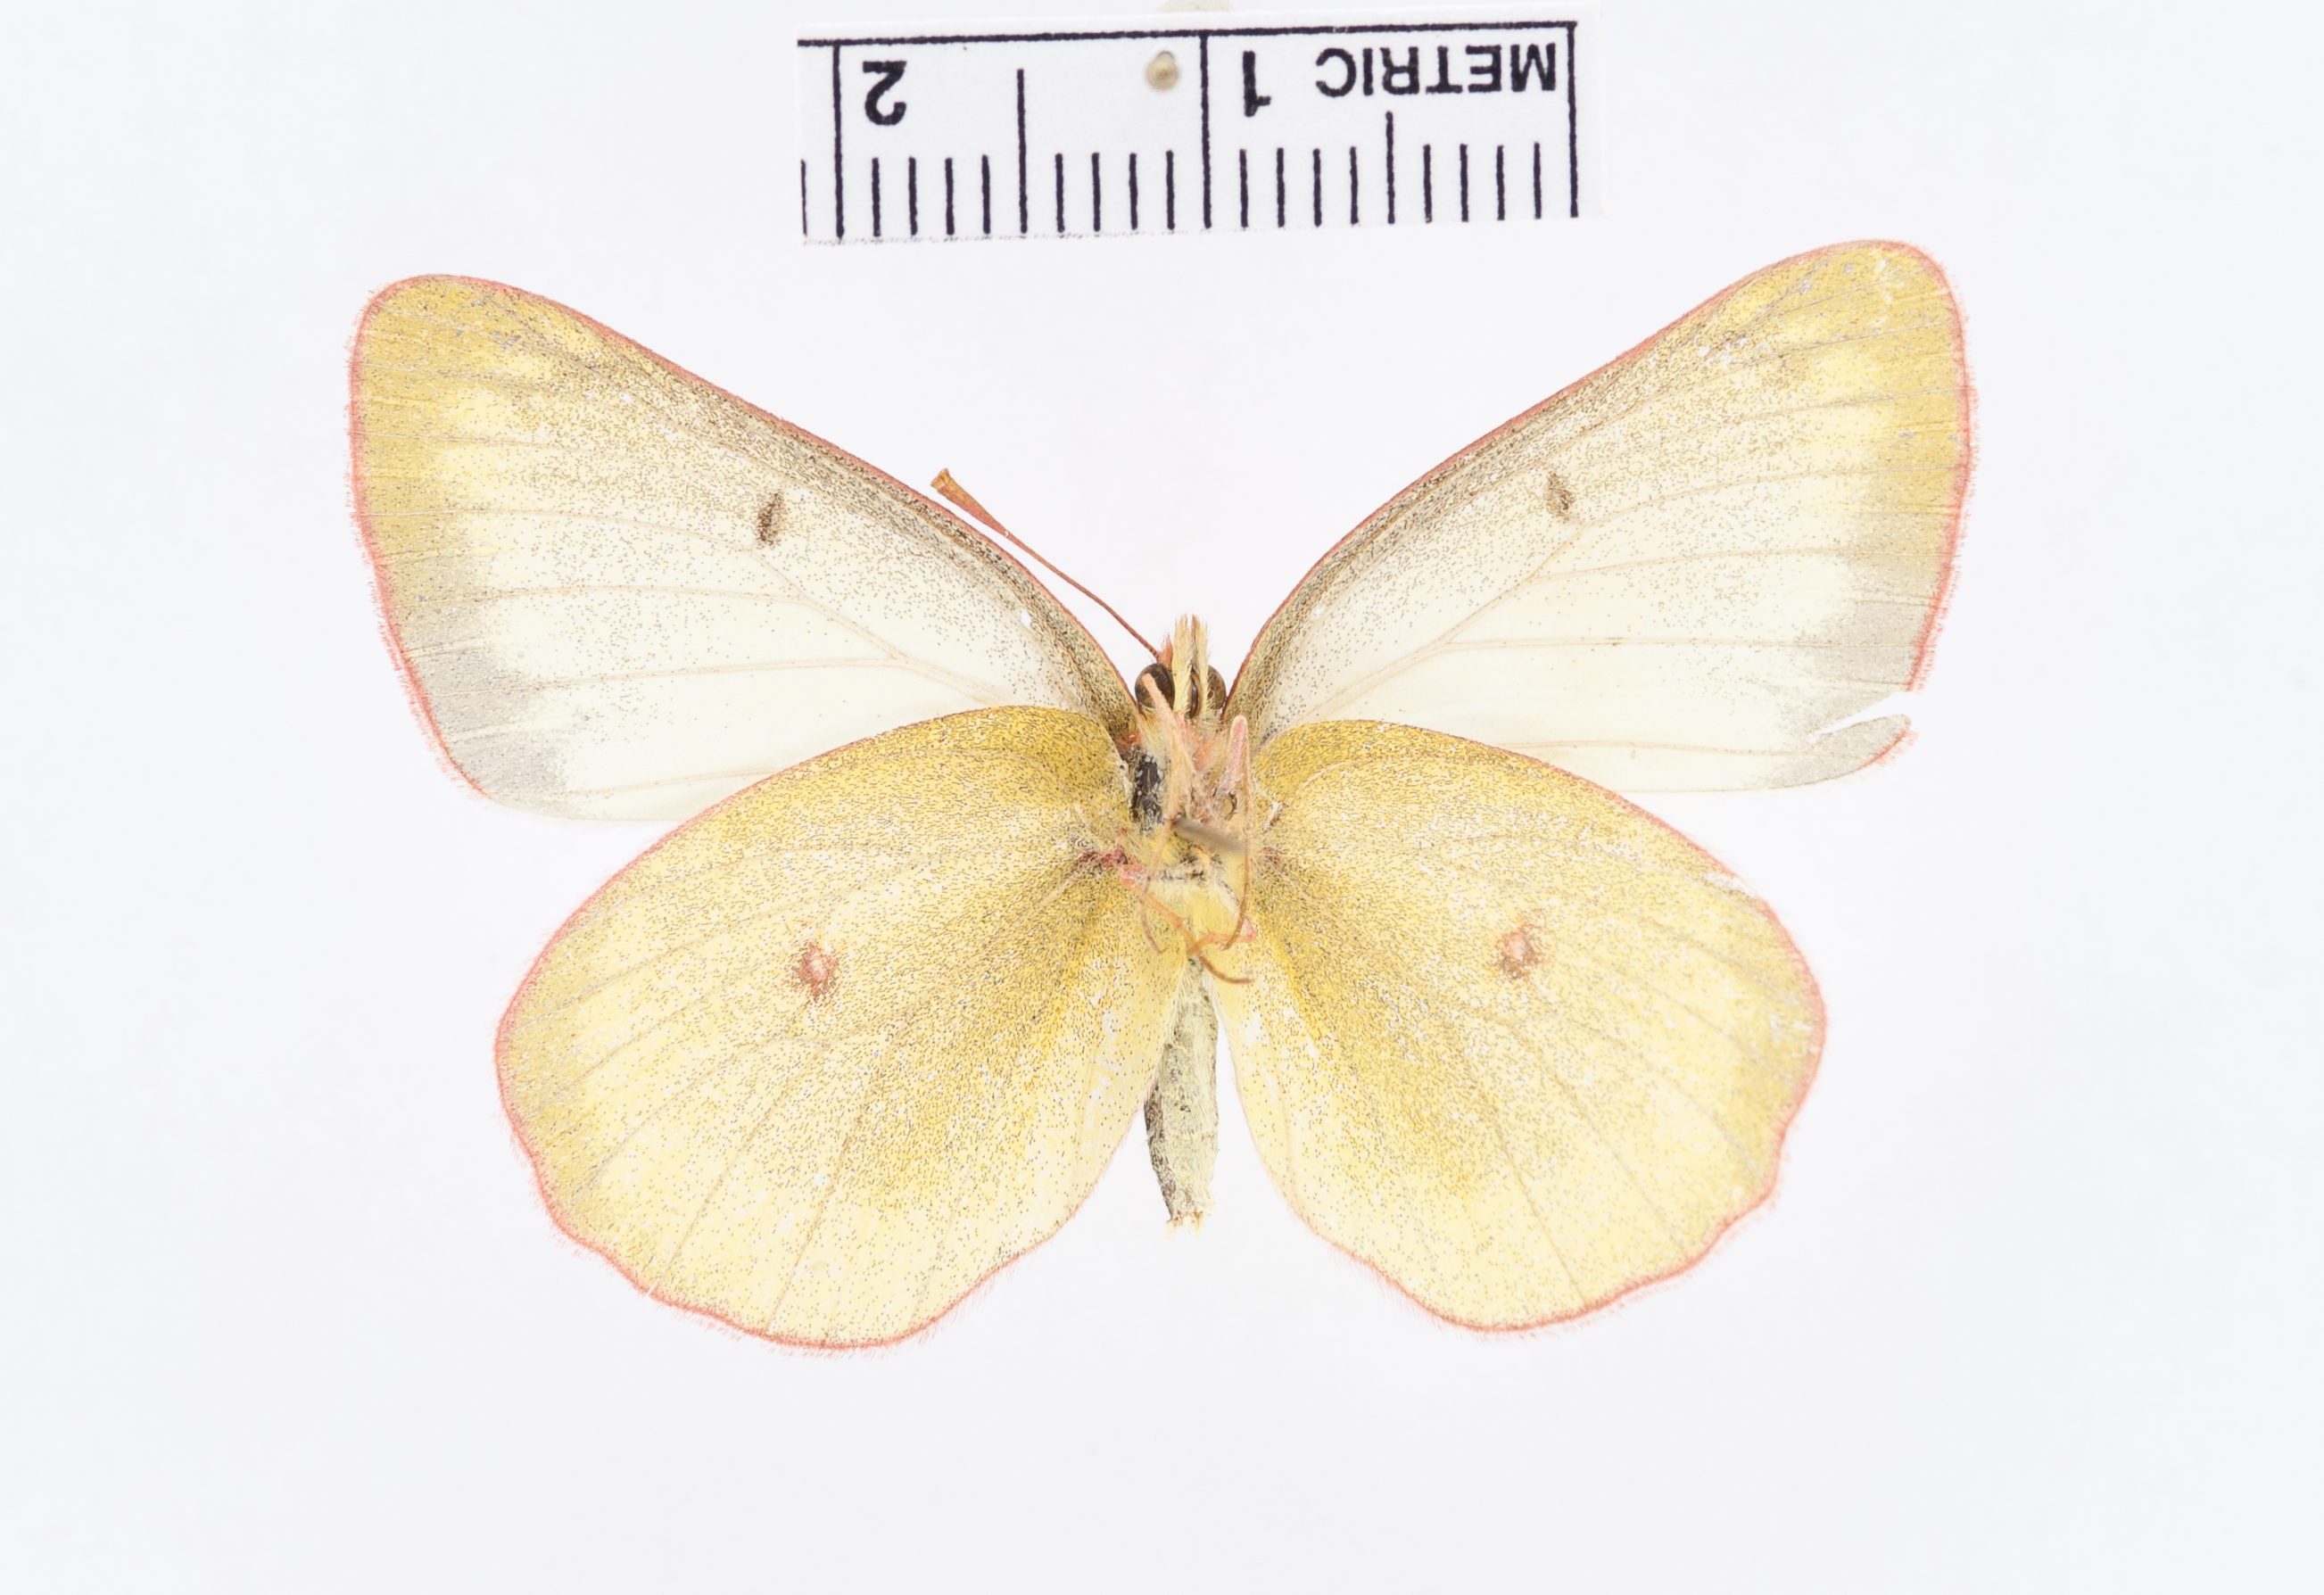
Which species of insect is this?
Colias pelidne
